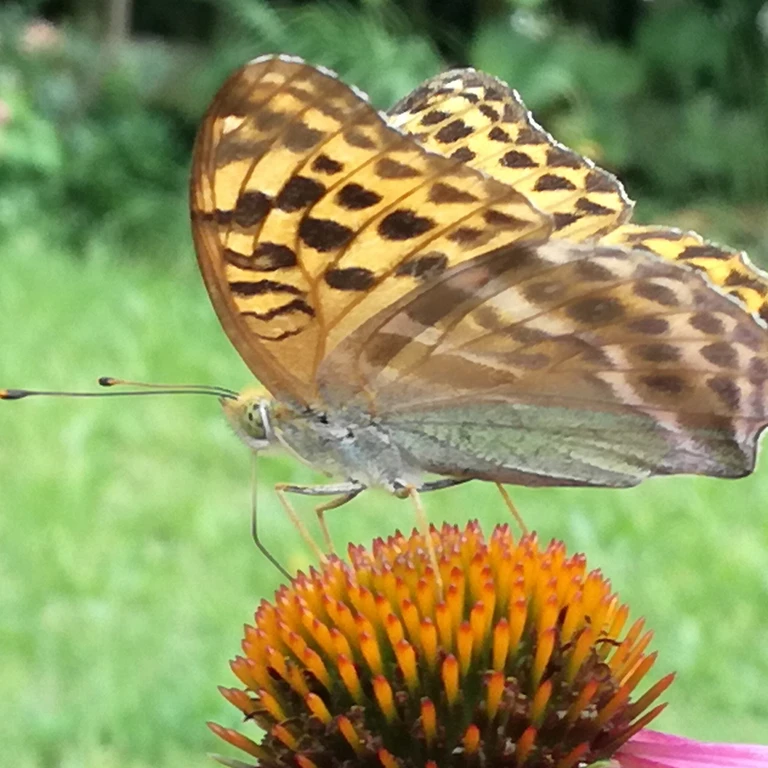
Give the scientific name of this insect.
Argynnis paphia
